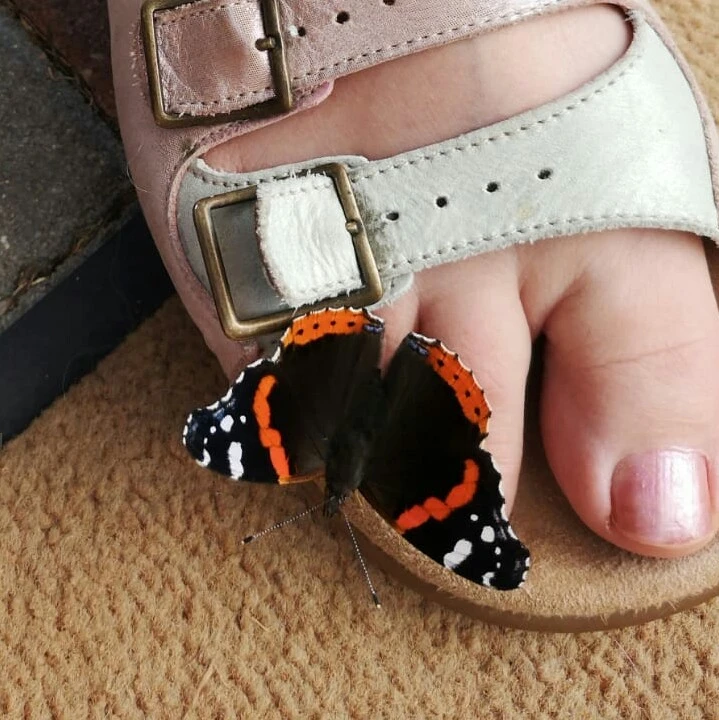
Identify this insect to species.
Vanessa atalanta
